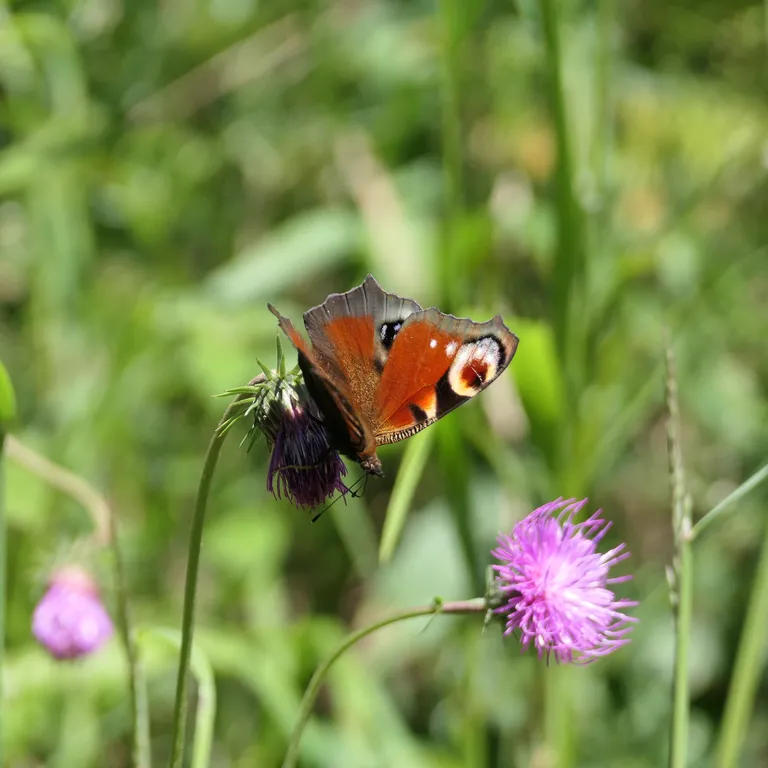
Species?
Aglais io
